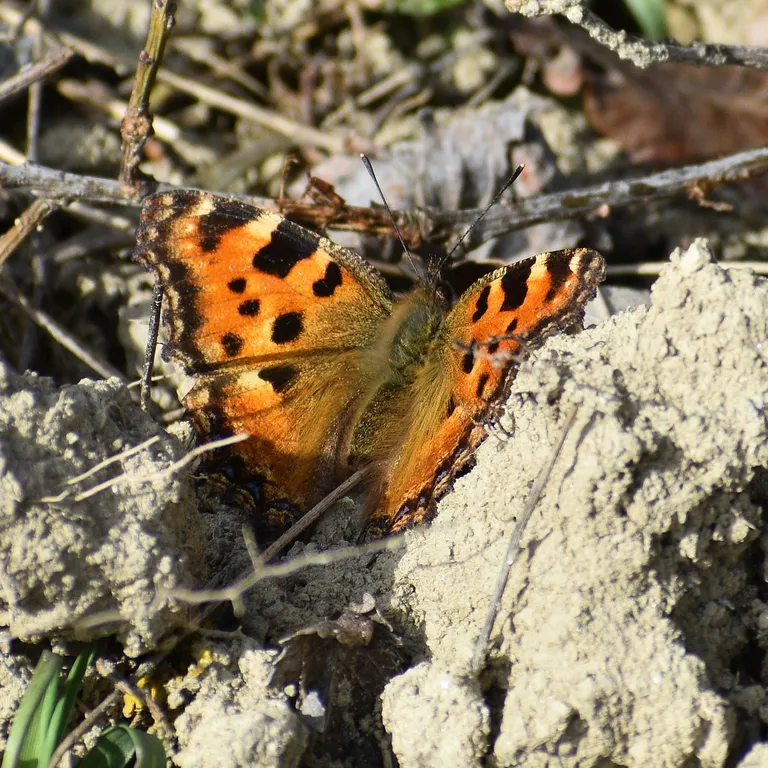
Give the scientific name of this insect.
Nymphalis polychloros
